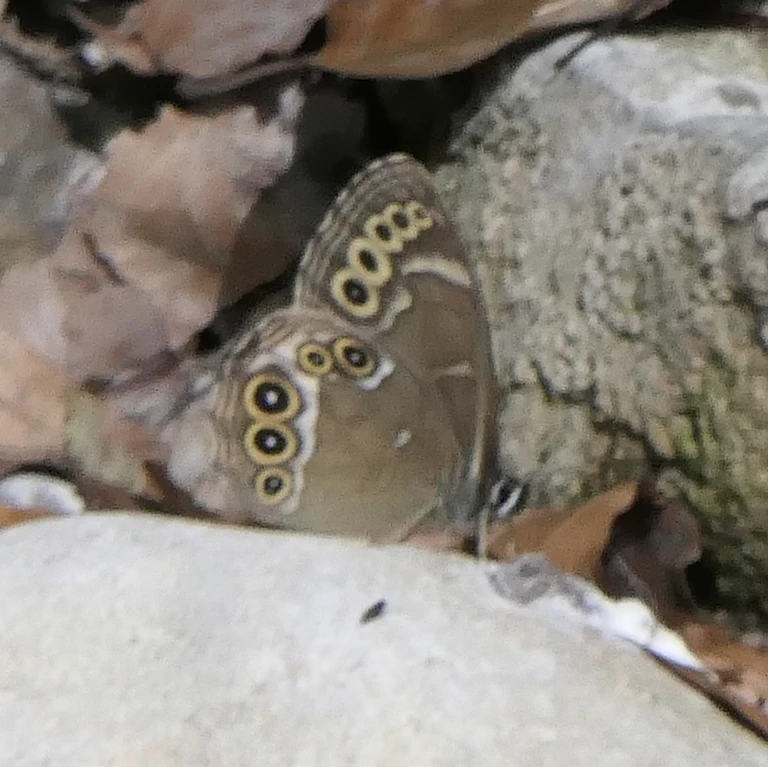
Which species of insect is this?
Lopinga achine (also Pararge achine)
